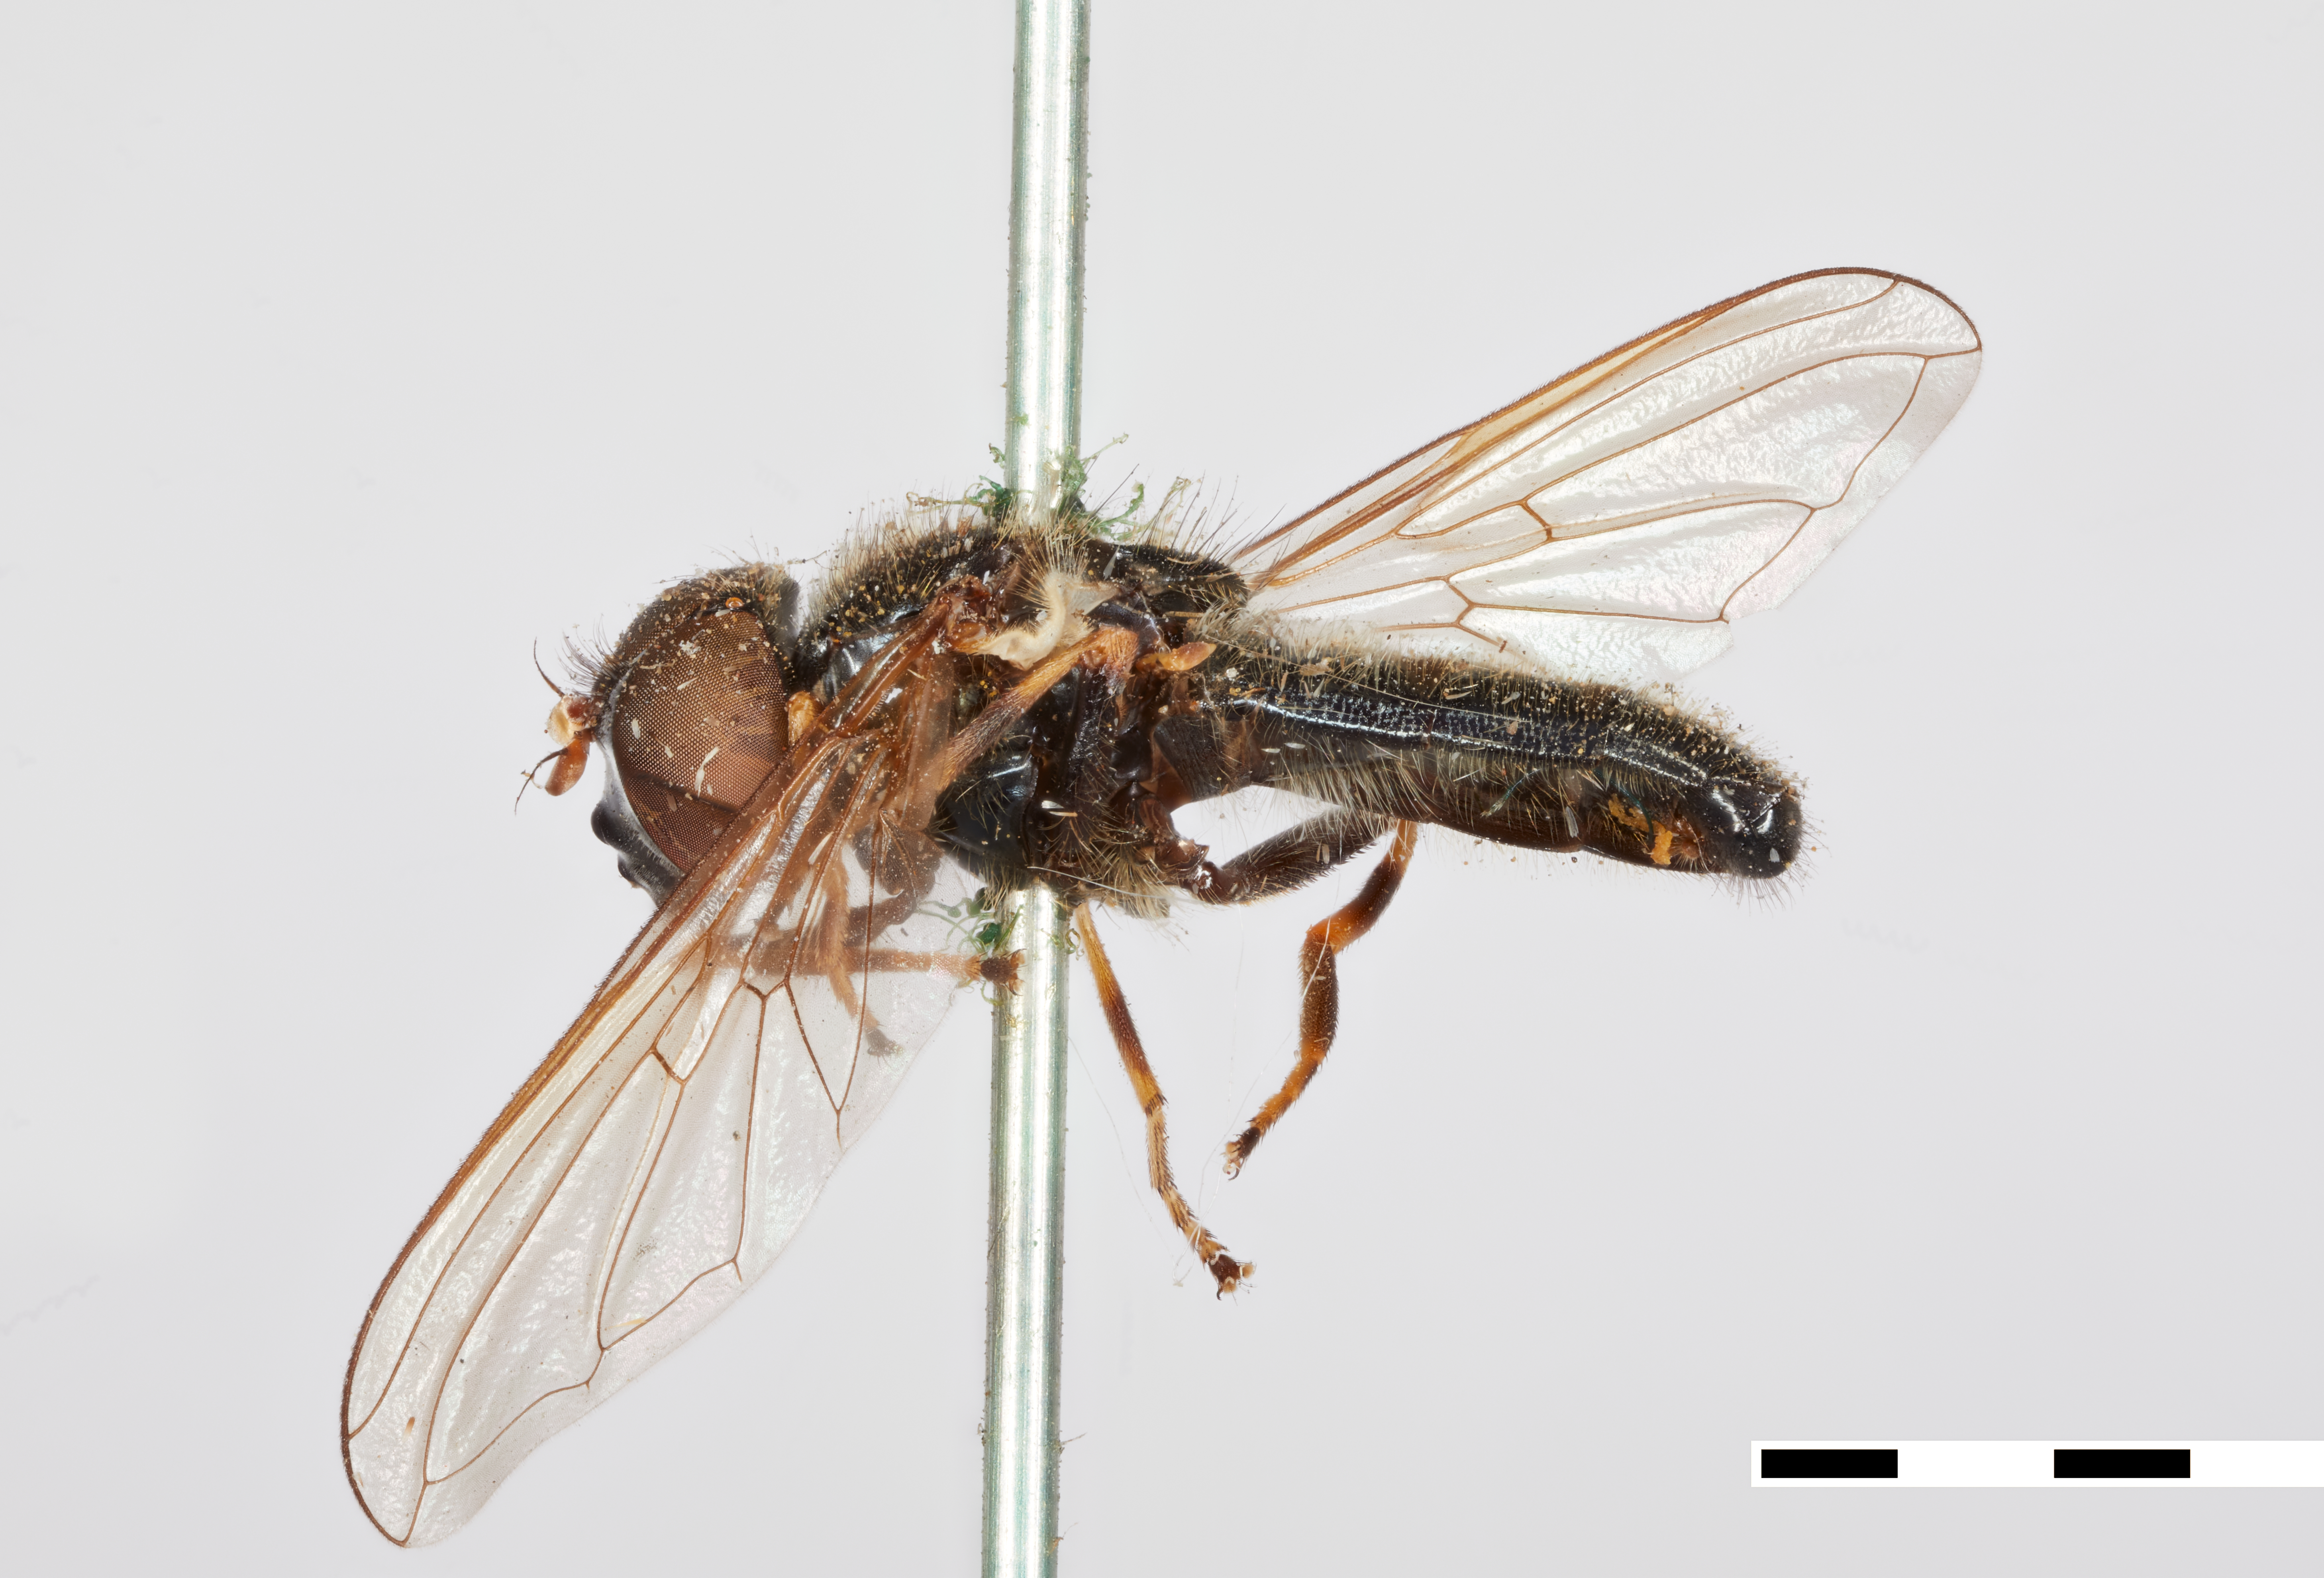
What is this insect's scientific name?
Cartosyrphus kincaidia
